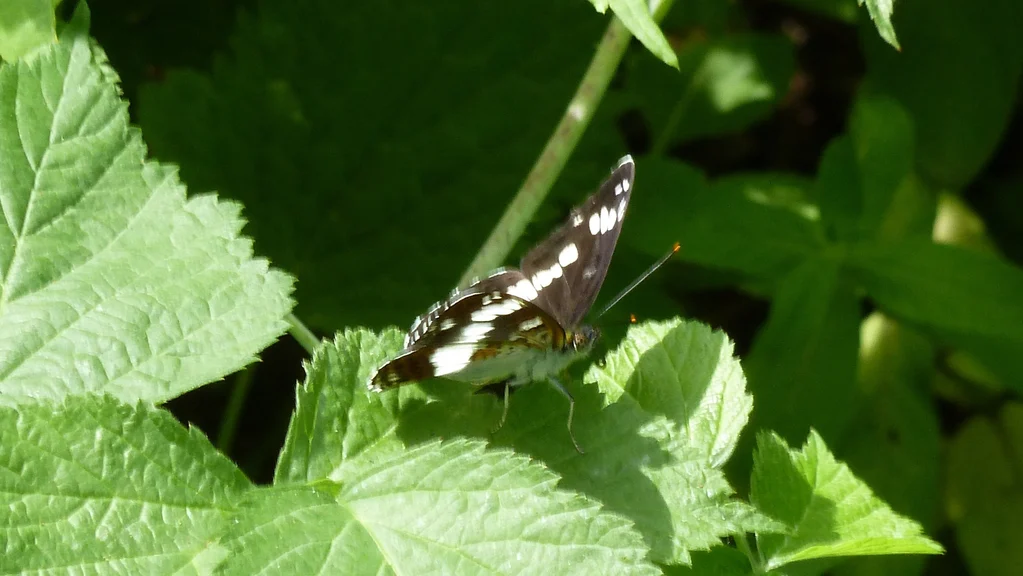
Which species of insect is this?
Limenitis camilla (also Ladoga camilla)
